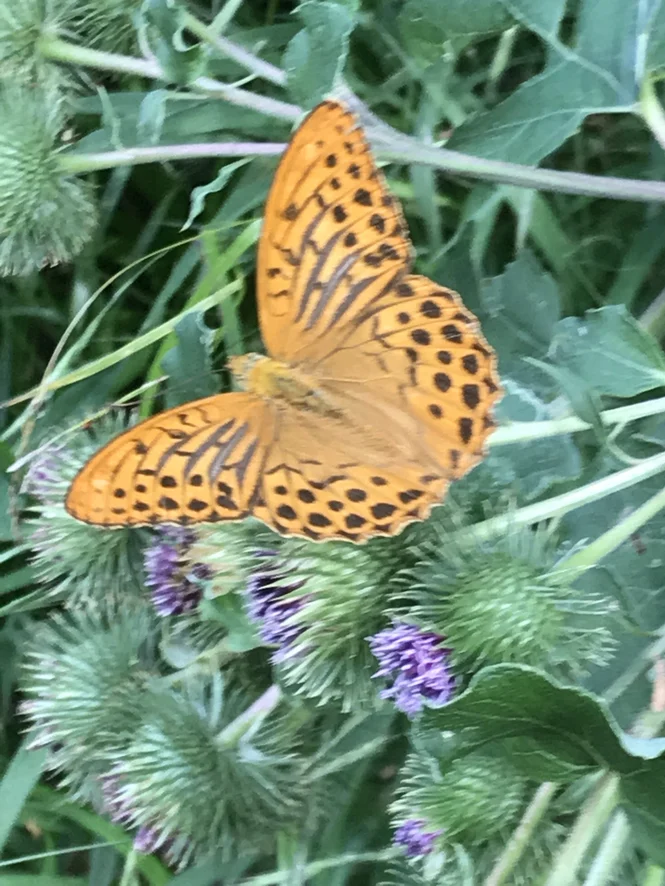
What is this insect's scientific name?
Argynnis paphia
